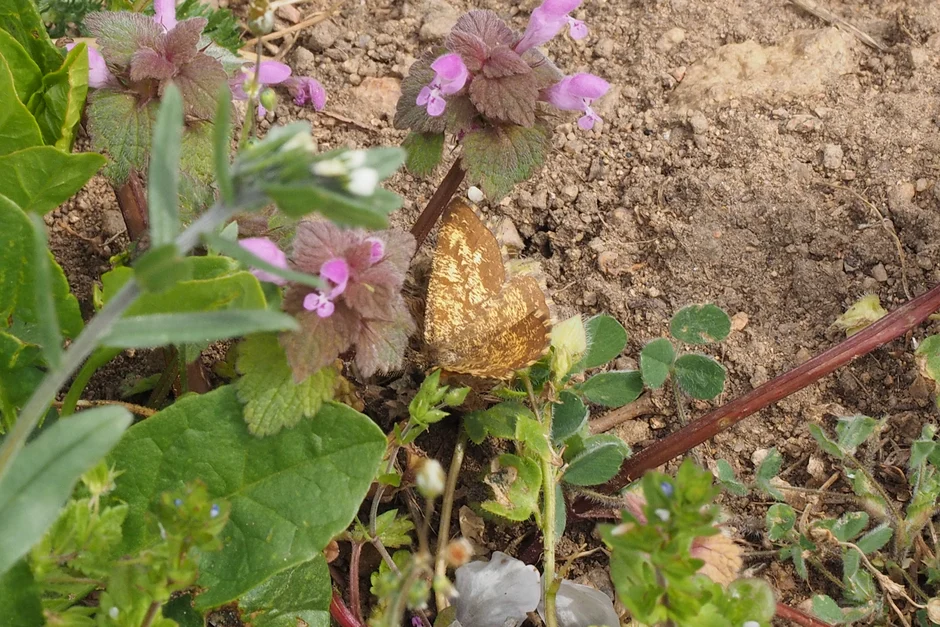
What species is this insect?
Ematurga atomaria
